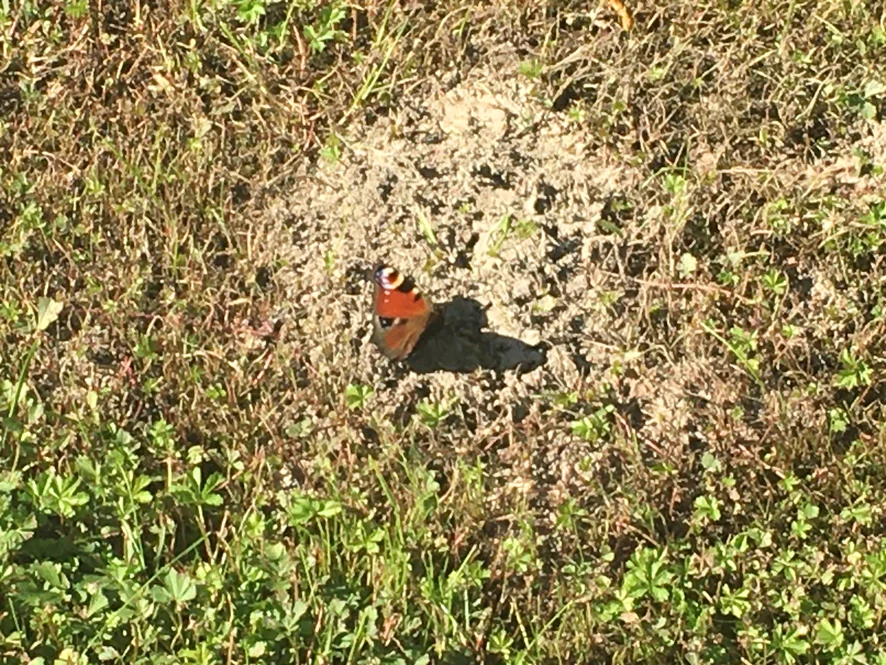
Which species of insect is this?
Aglais io
